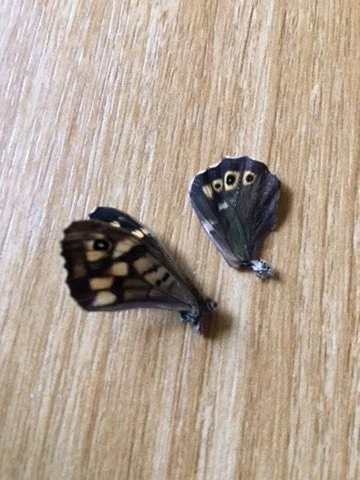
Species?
Pararge aegeria
